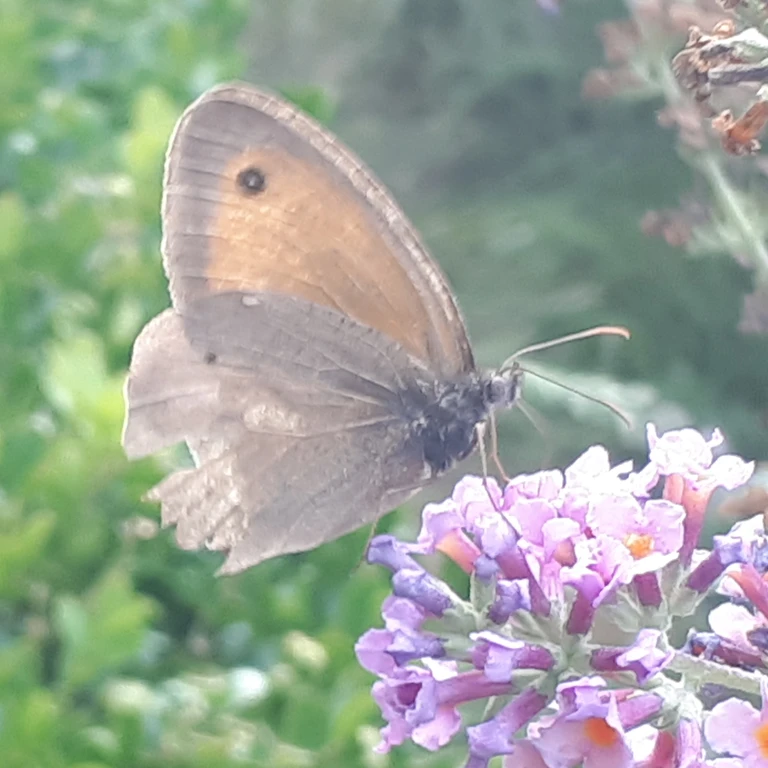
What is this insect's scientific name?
Maniola jurtina
